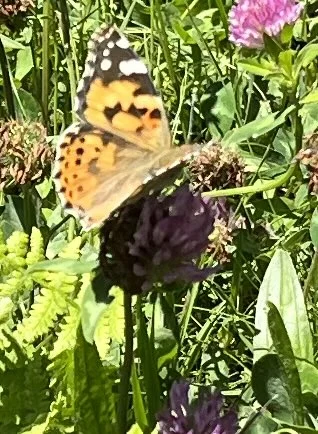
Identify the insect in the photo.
Vanessa cardui
